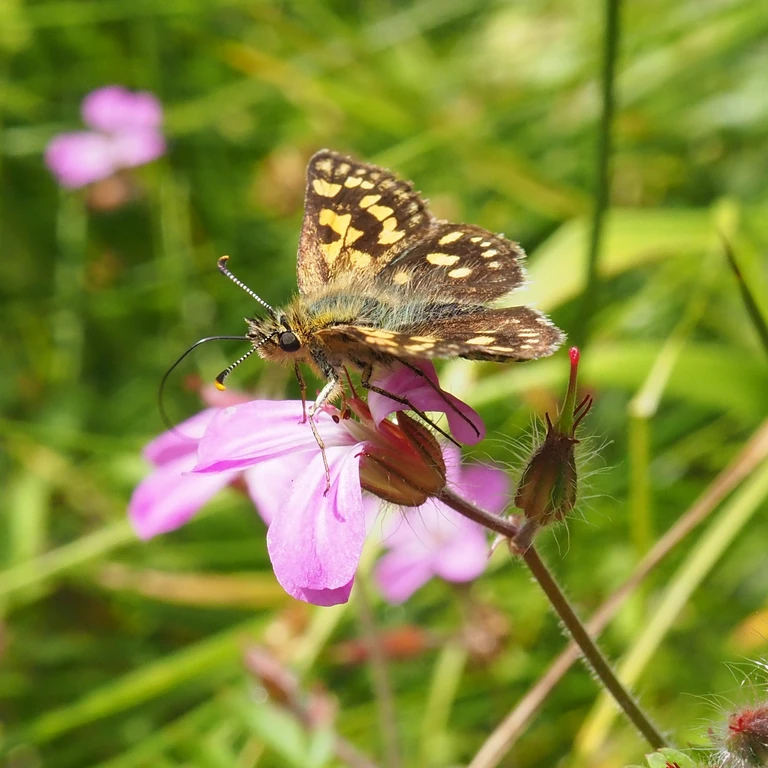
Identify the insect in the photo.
Carterocephalus palaemon
